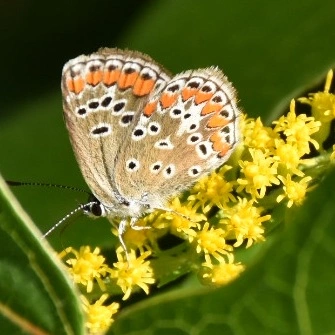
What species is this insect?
Aricia agestis/artaxerxes
